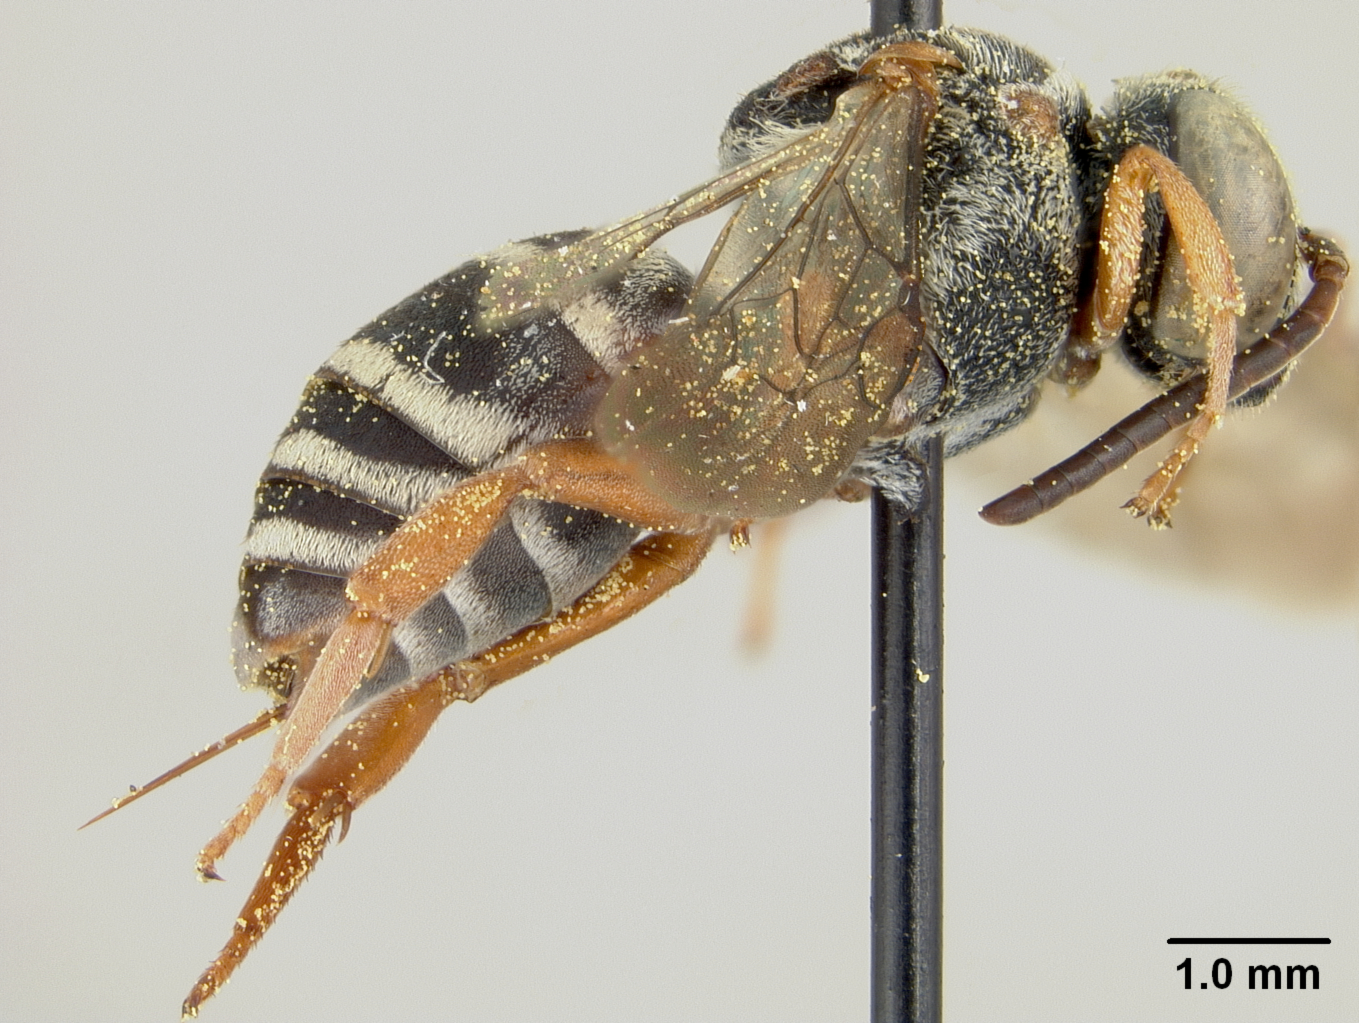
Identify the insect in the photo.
Epeolus ilicis
